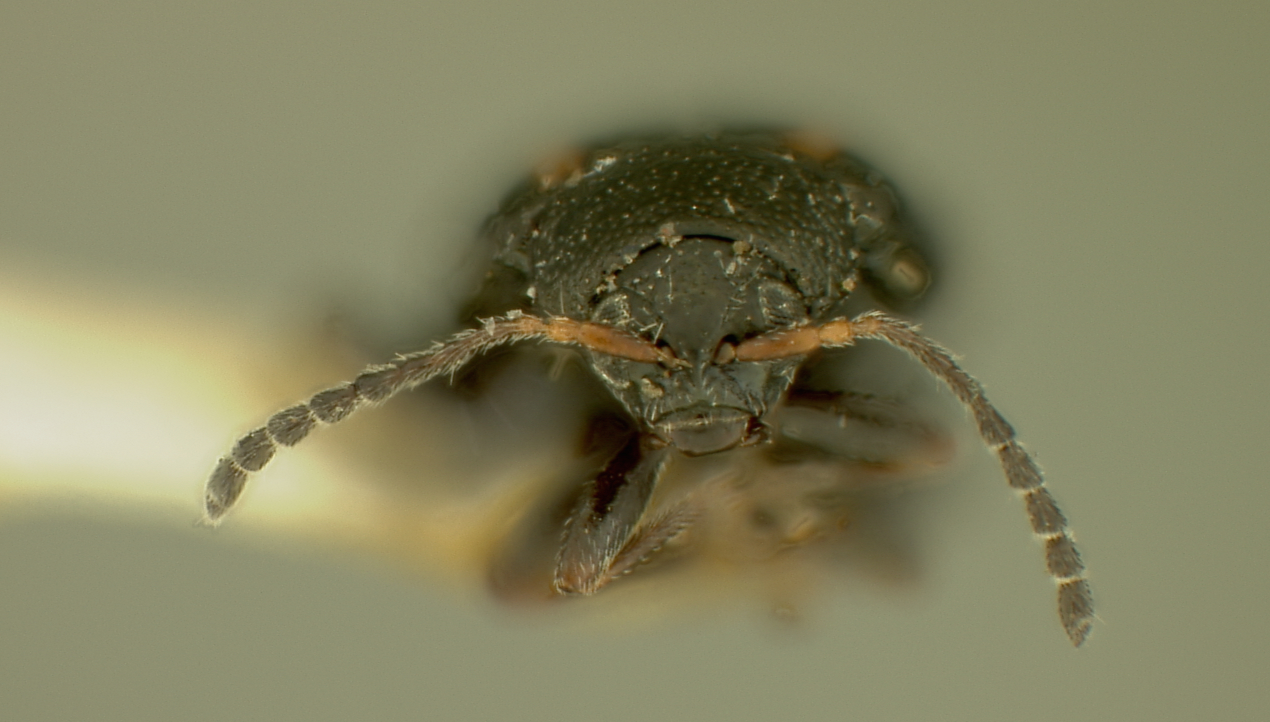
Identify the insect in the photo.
Phyllotreta vittata
